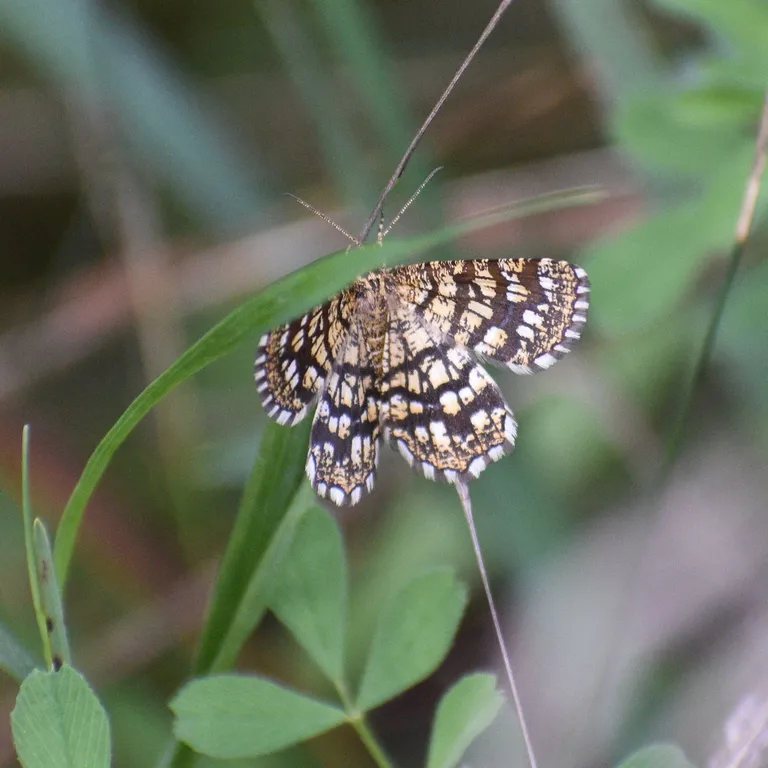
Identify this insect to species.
Chiasmia clathrata
